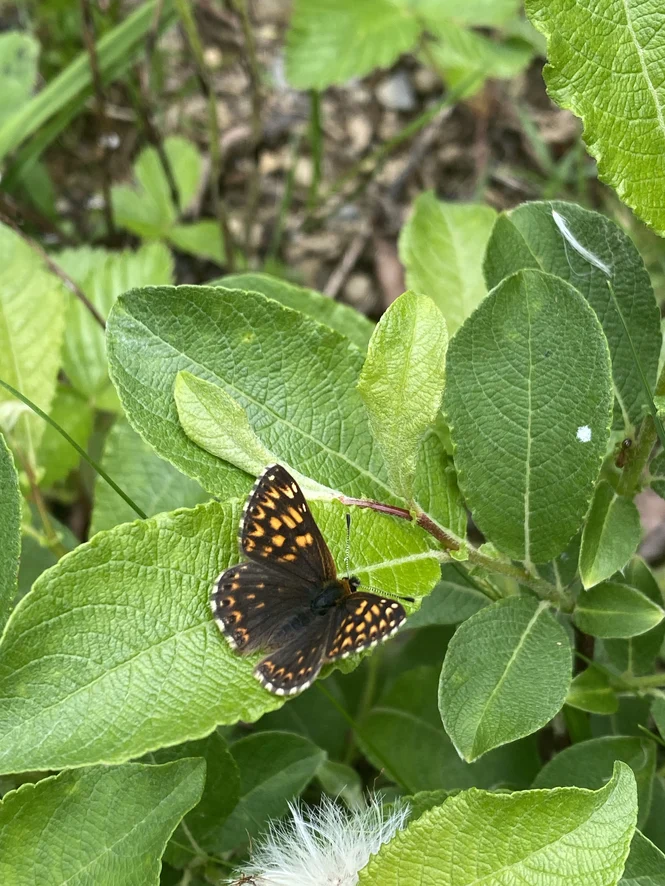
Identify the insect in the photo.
Hamearis lucina
